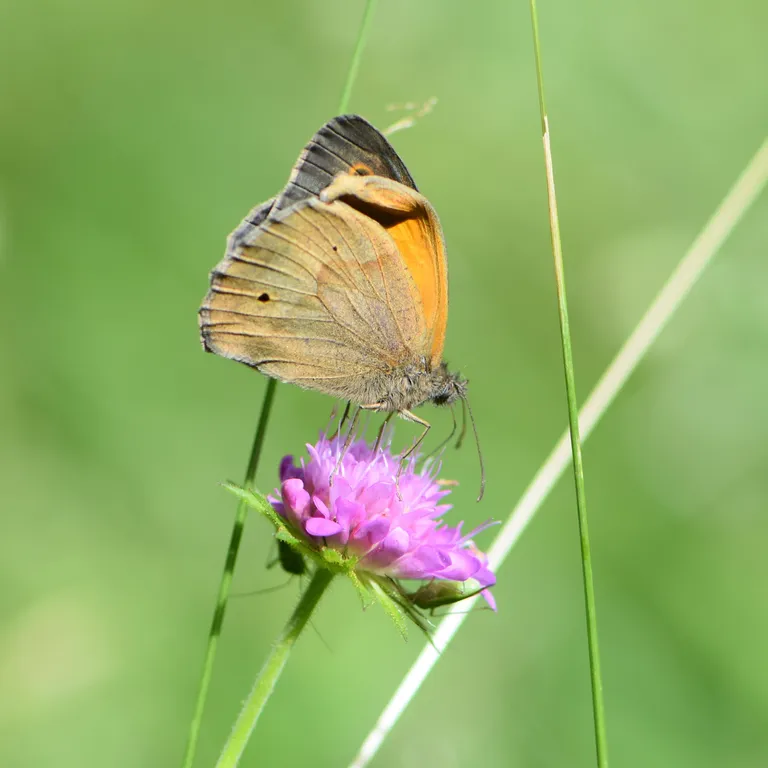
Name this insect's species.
Maniola jurtina
